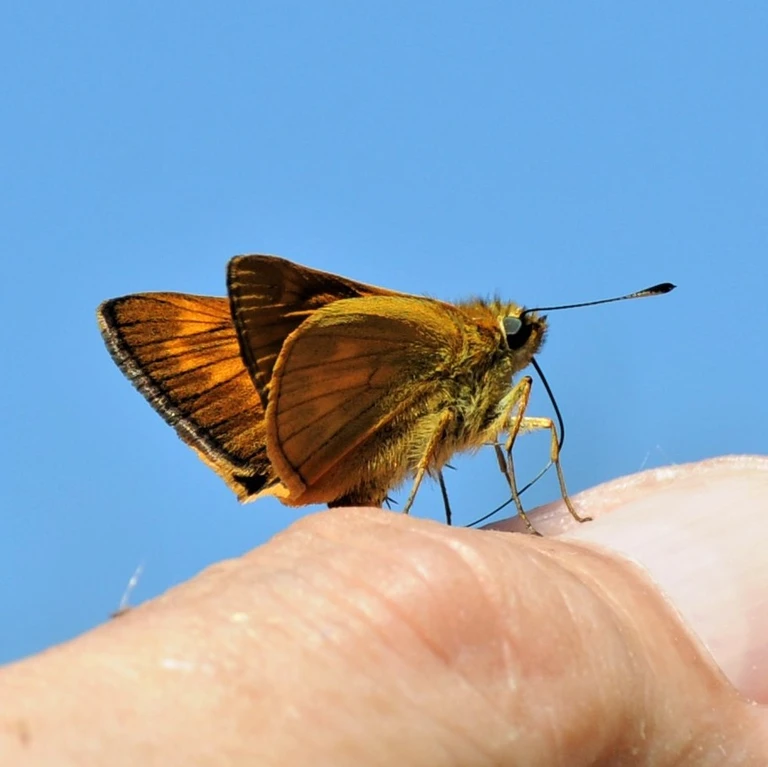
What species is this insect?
Ochlodes sylvanus (also Ochlodes venata)
